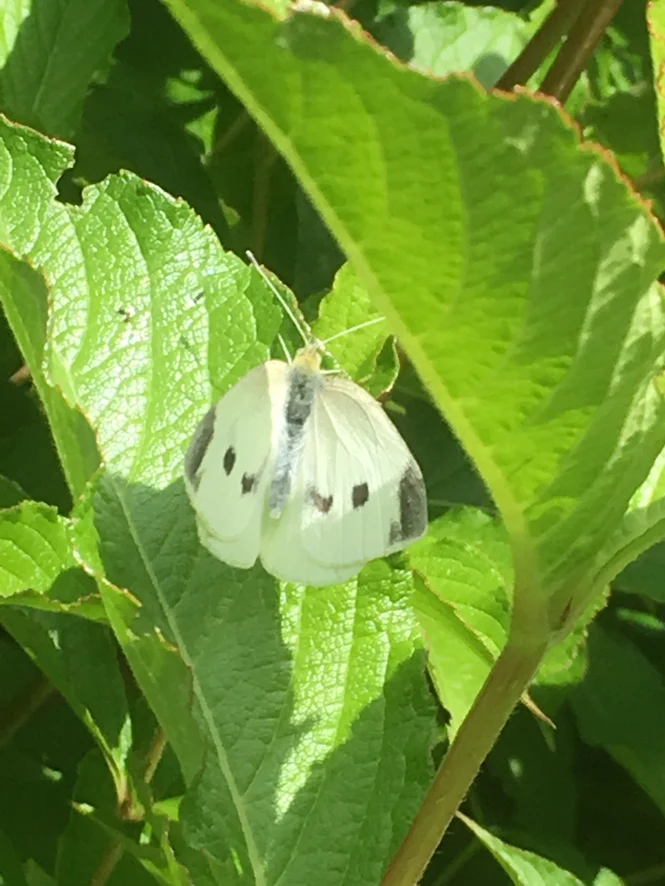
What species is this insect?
Pieris rapae
